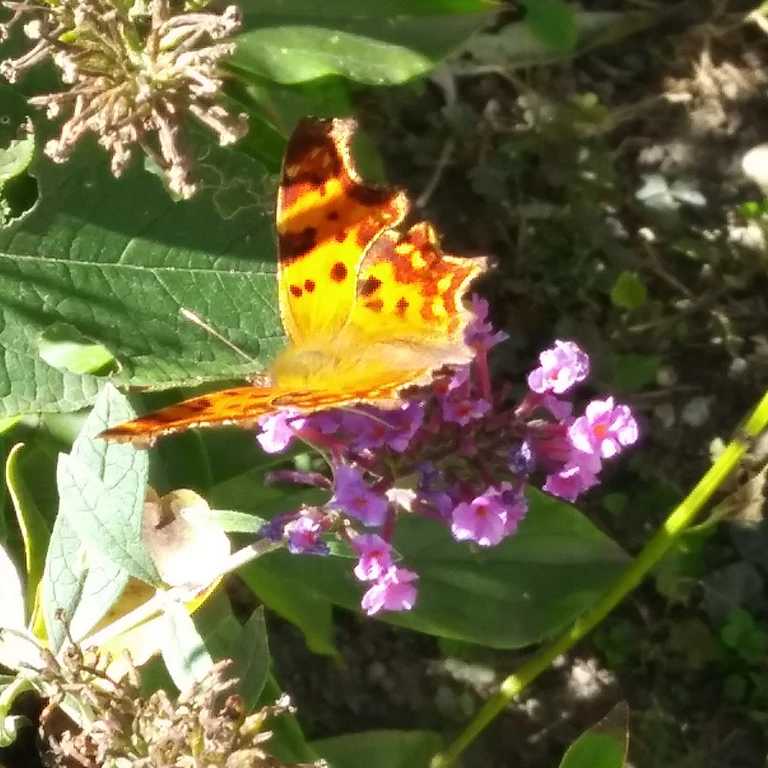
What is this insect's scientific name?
Polygonia c-album
